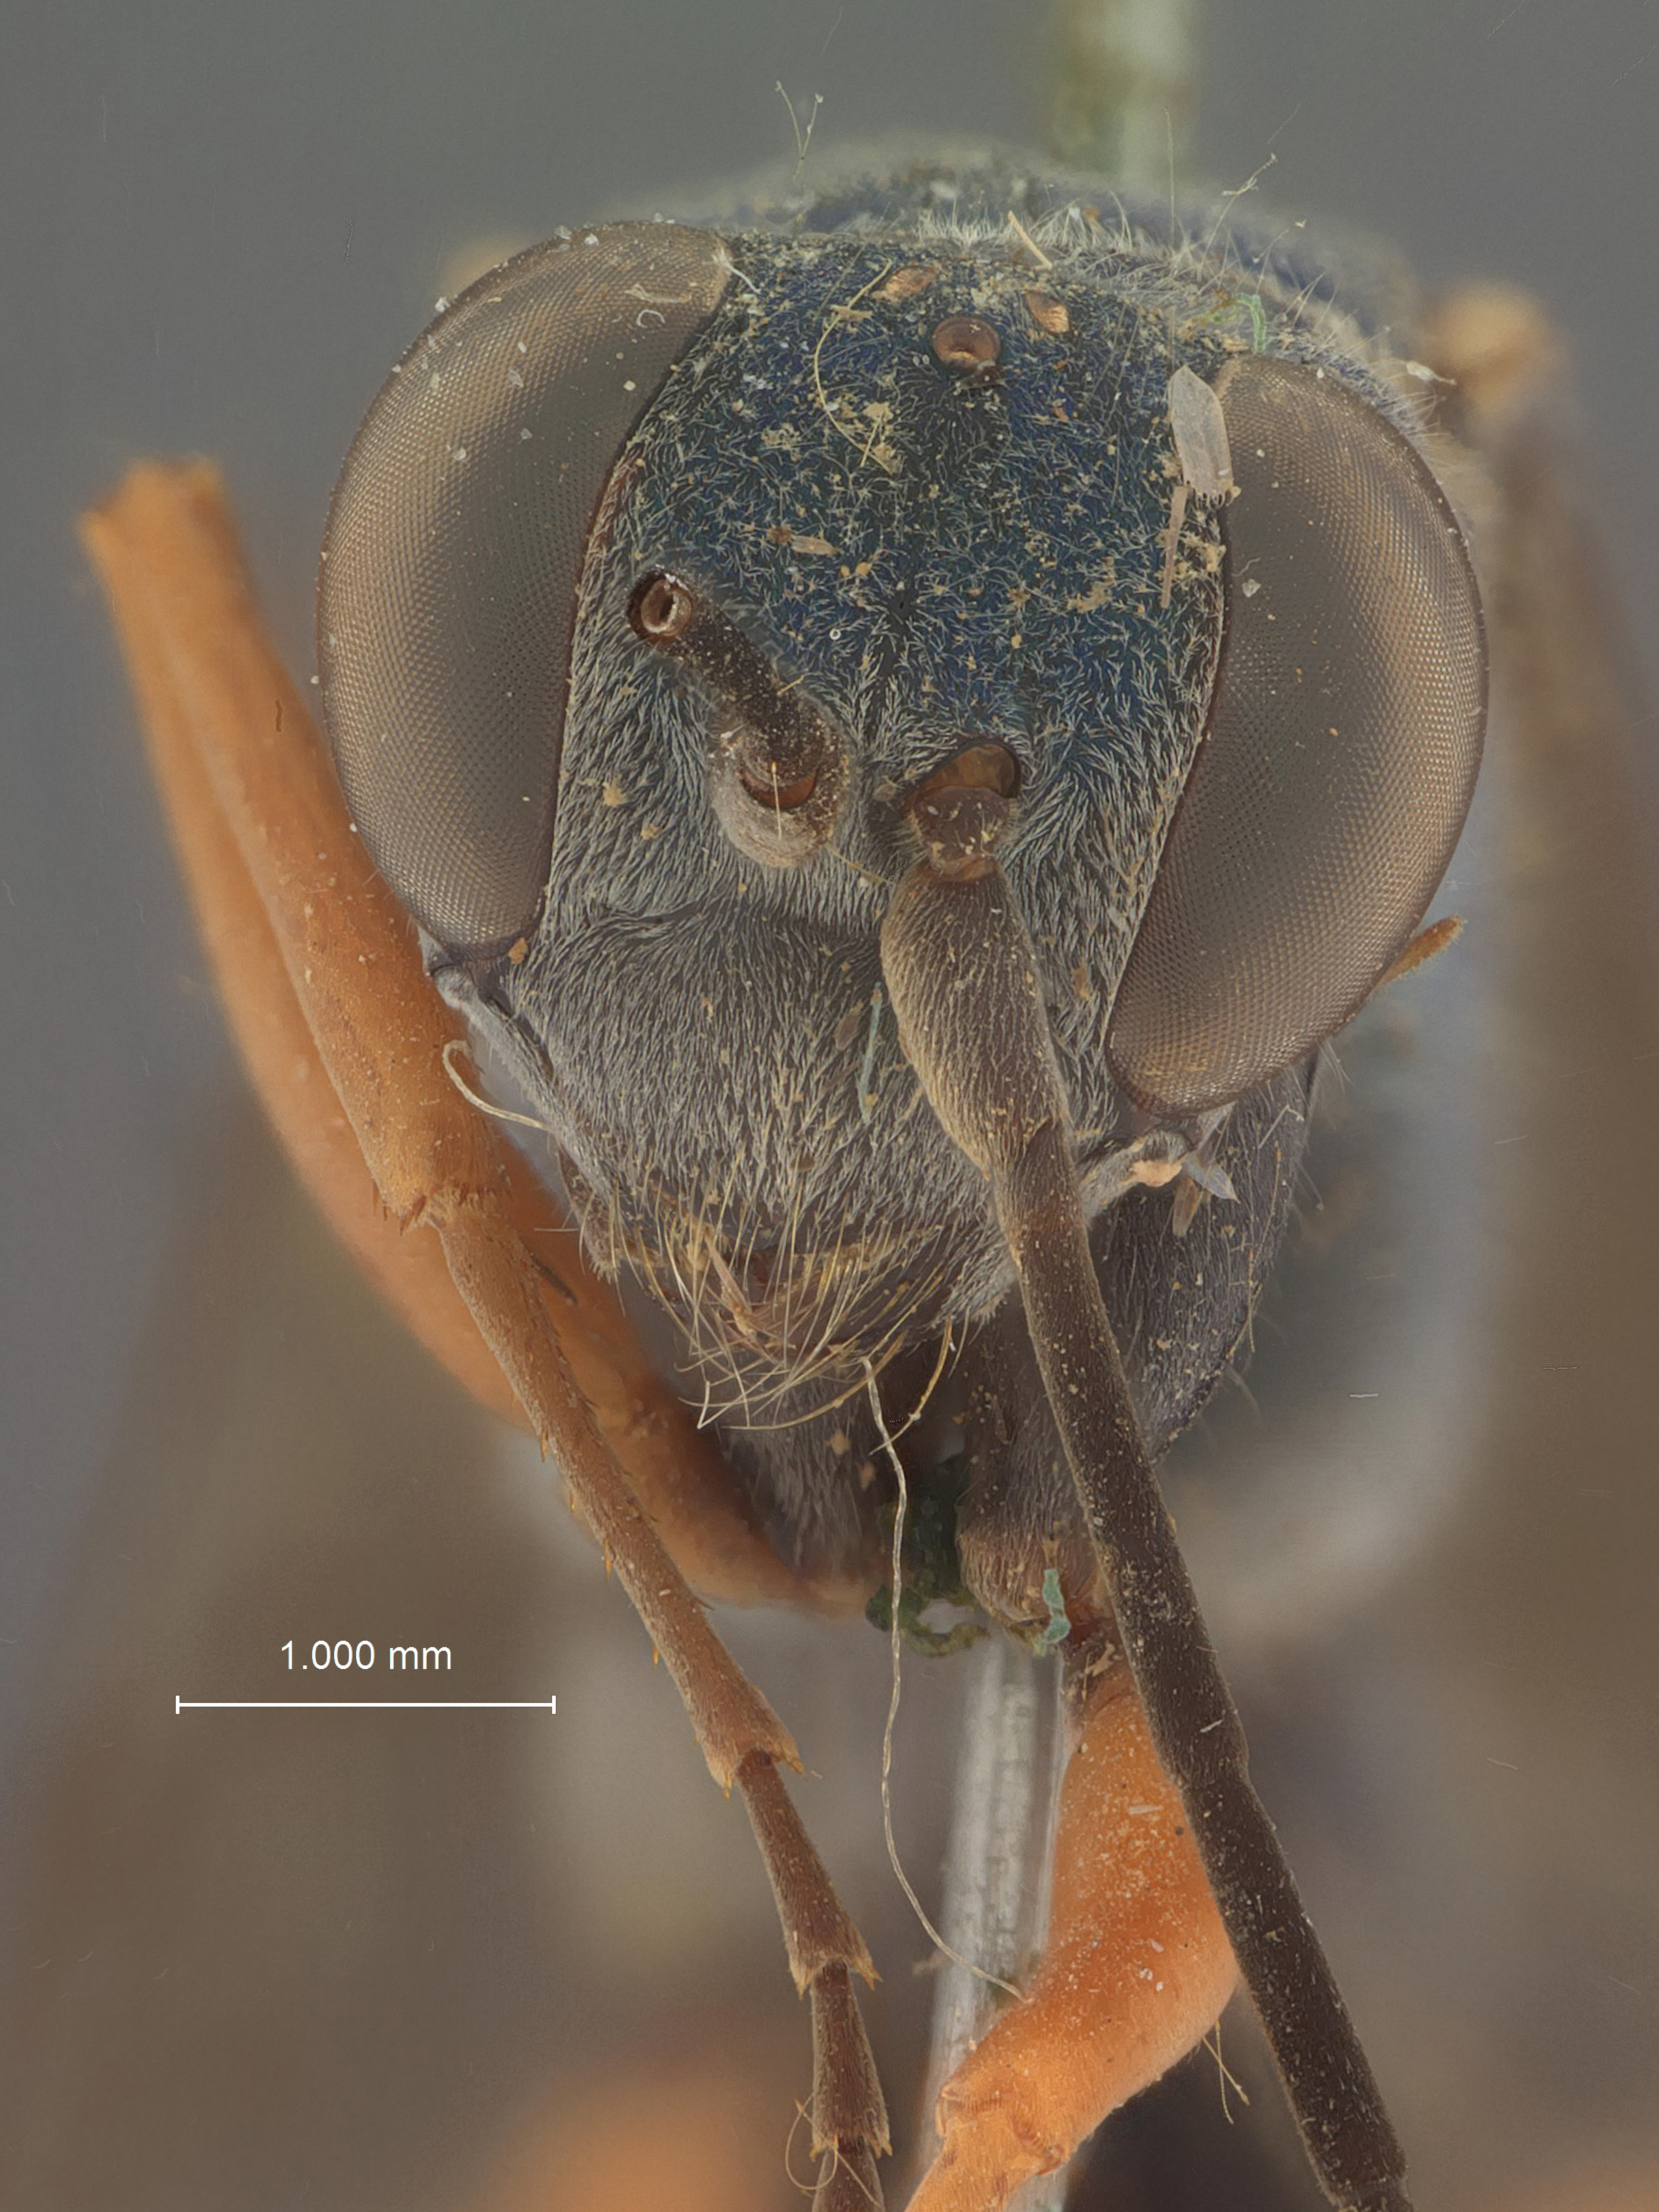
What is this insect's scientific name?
Auplopus magnus
